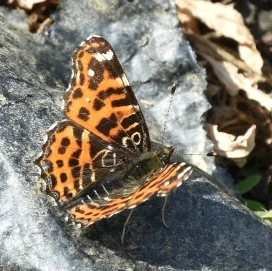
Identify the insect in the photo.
Araschnia levana
